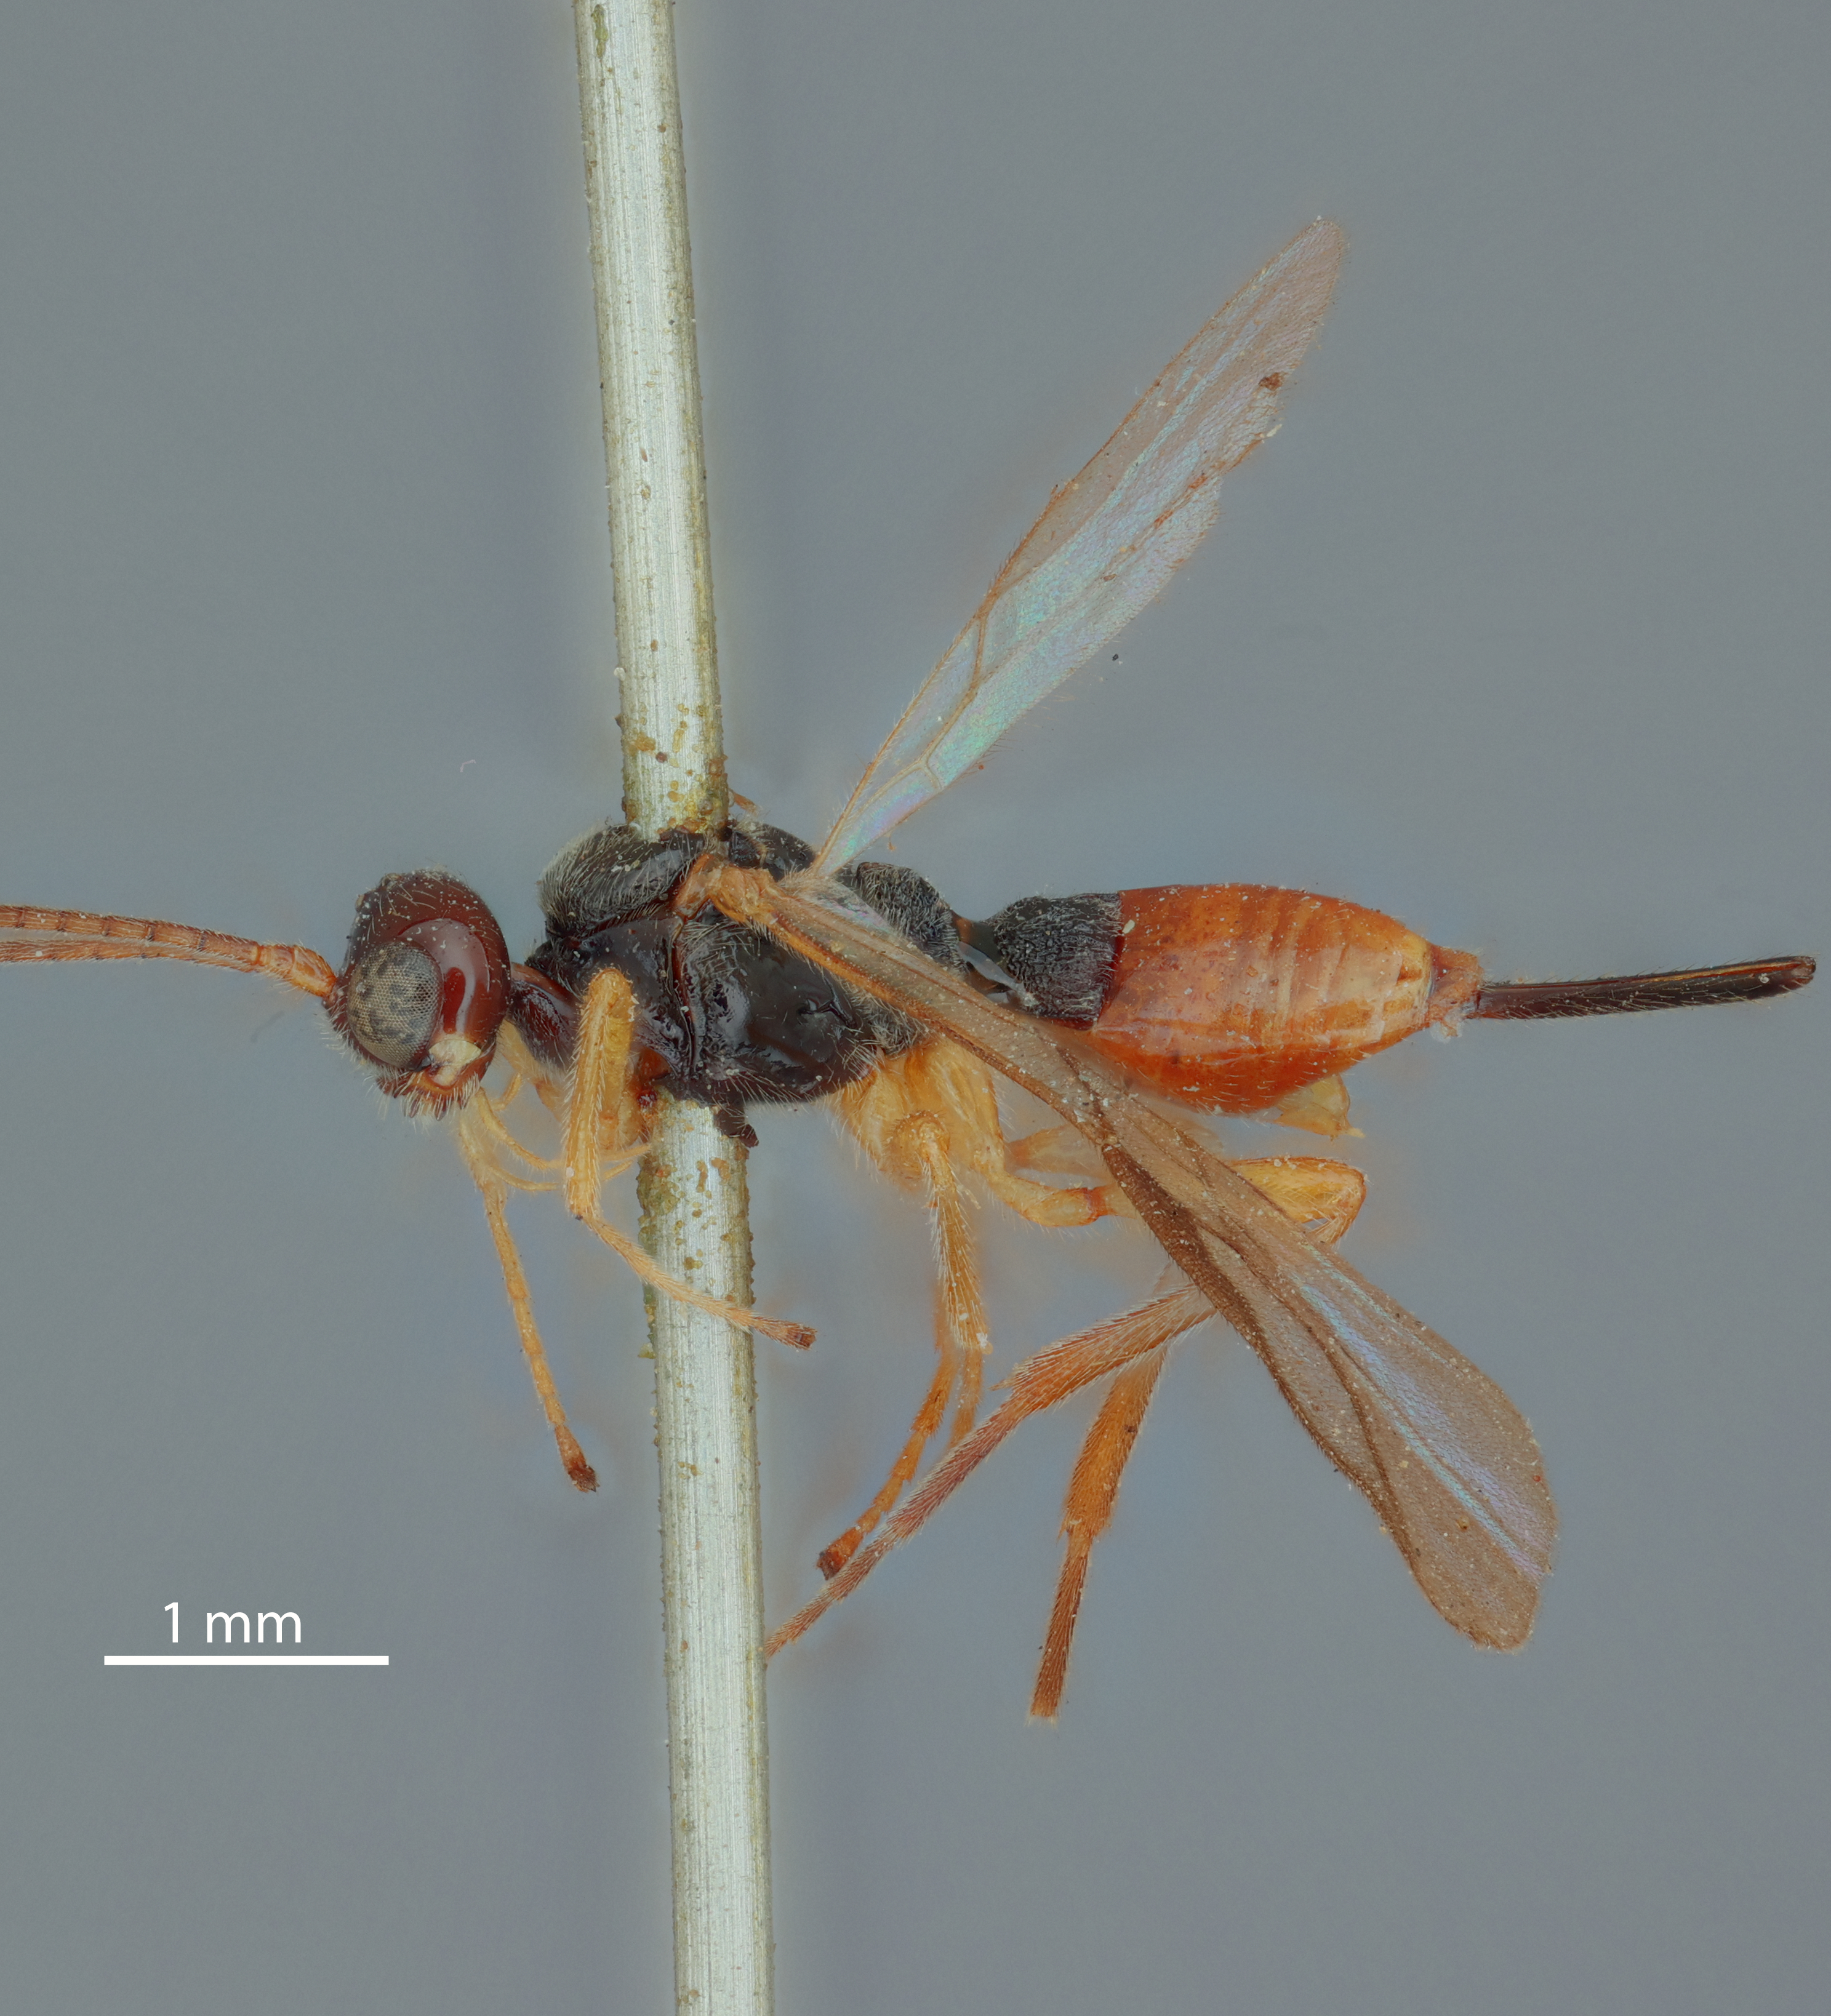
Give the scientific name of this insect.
Dacnusa laeviceps
